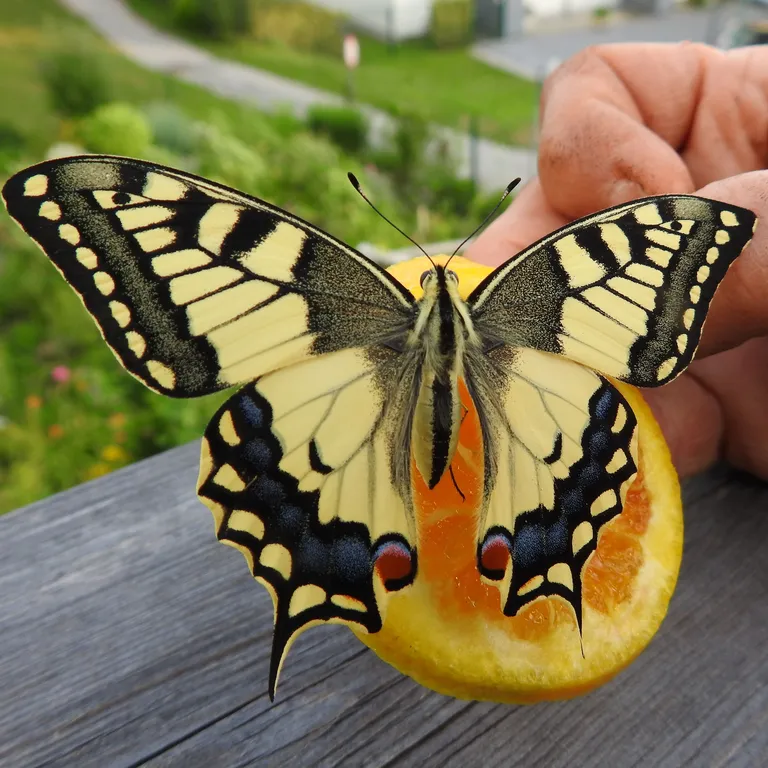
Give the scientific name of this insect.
Papilio machaon
